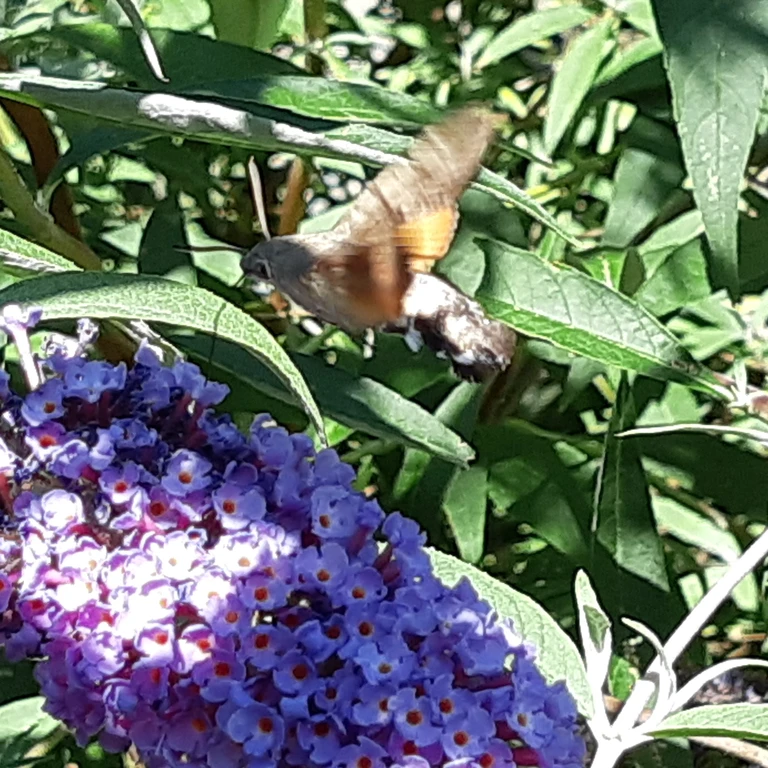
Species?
Macroglossum stellatarum
